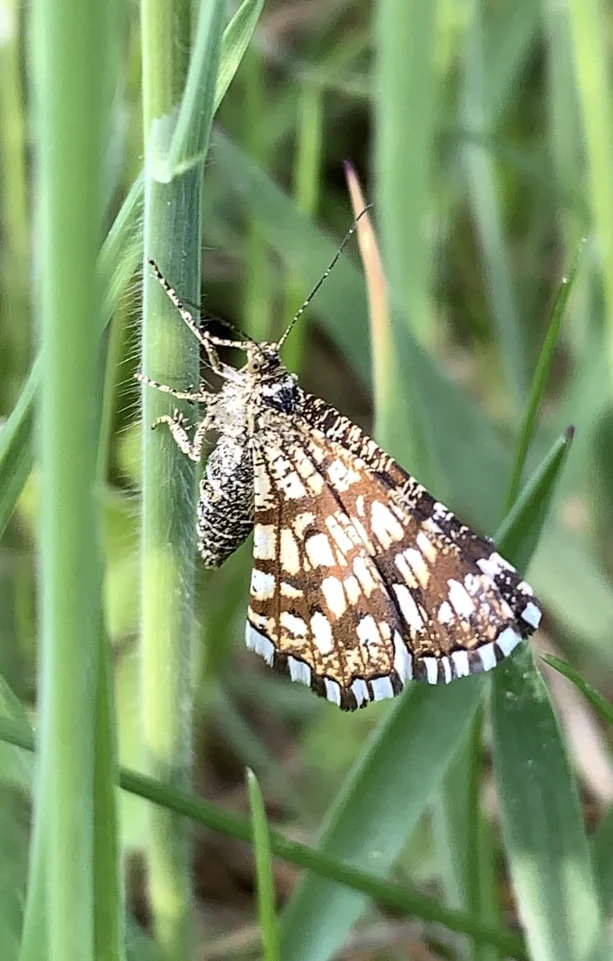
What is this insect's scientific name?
Chiasmia clathrata
